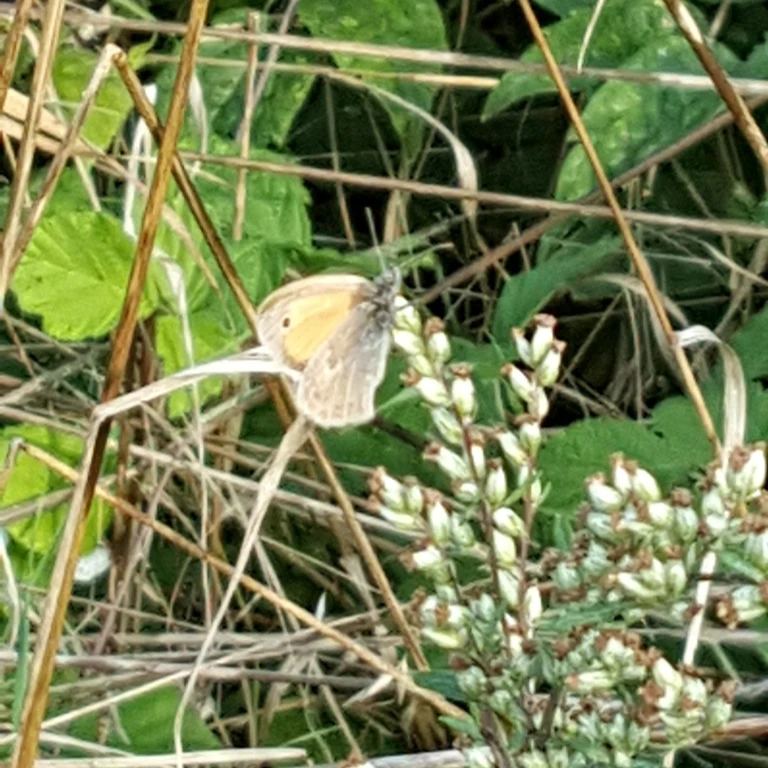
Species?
Coenonympha pamphilus
